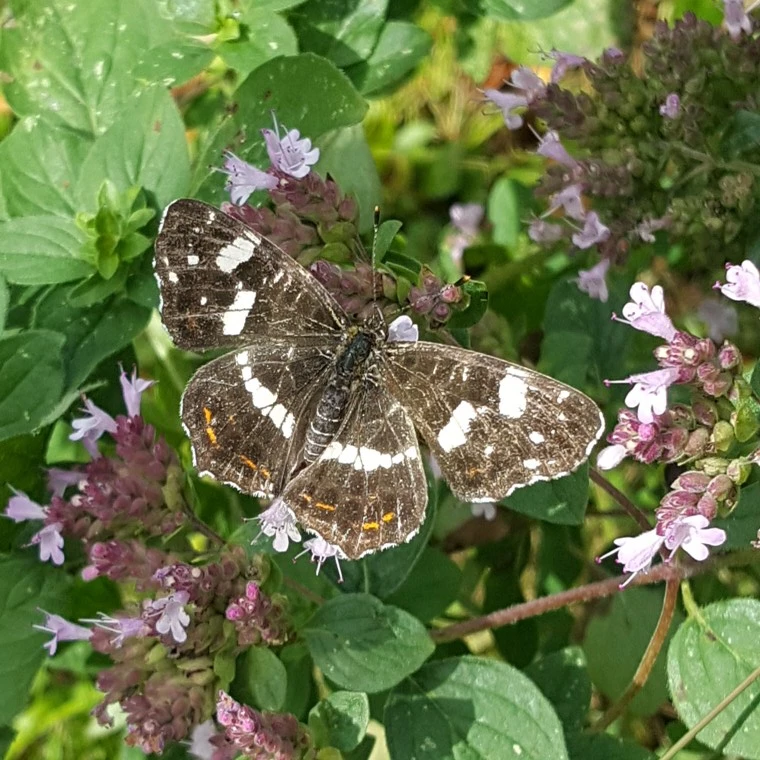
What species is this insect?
Araschnia levana
